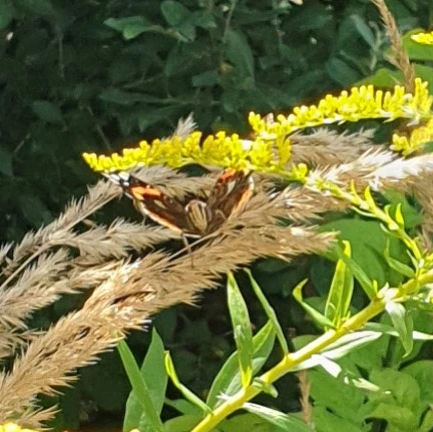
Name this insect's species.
Vanessa atalanta
